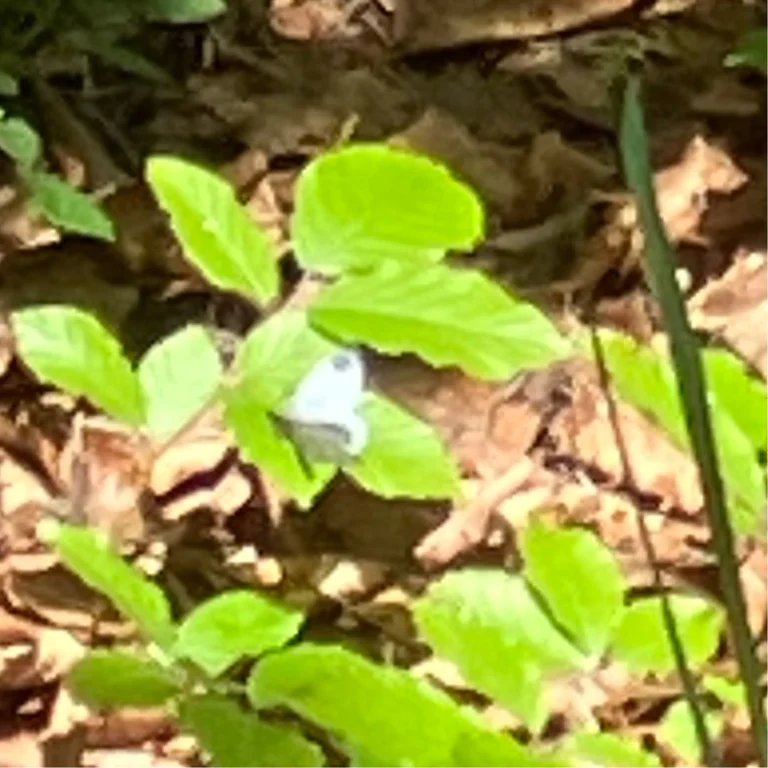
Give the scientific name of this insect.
Leptidea sinapis/juvernica
